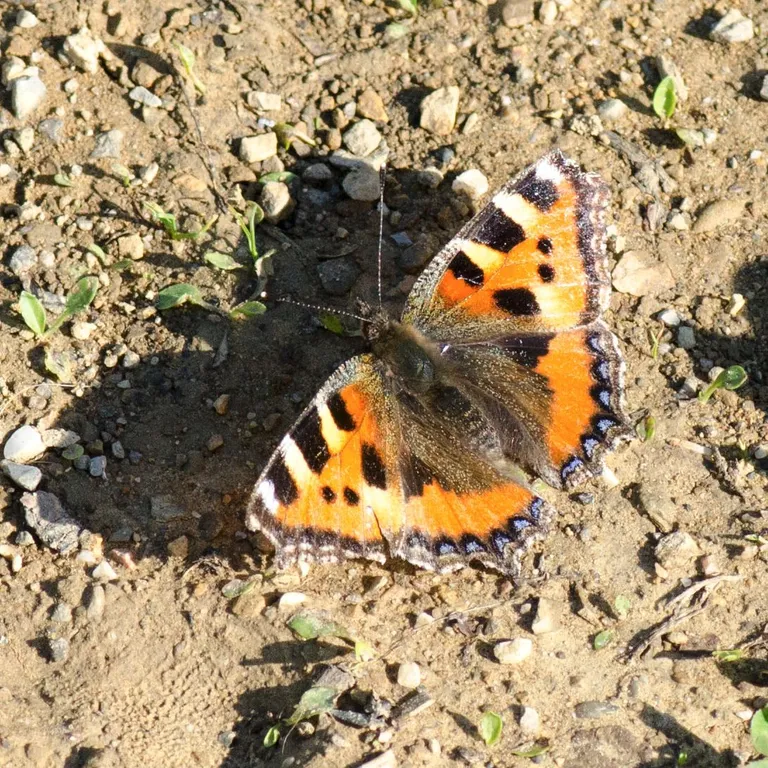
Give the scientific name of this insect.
Aglais urticae
